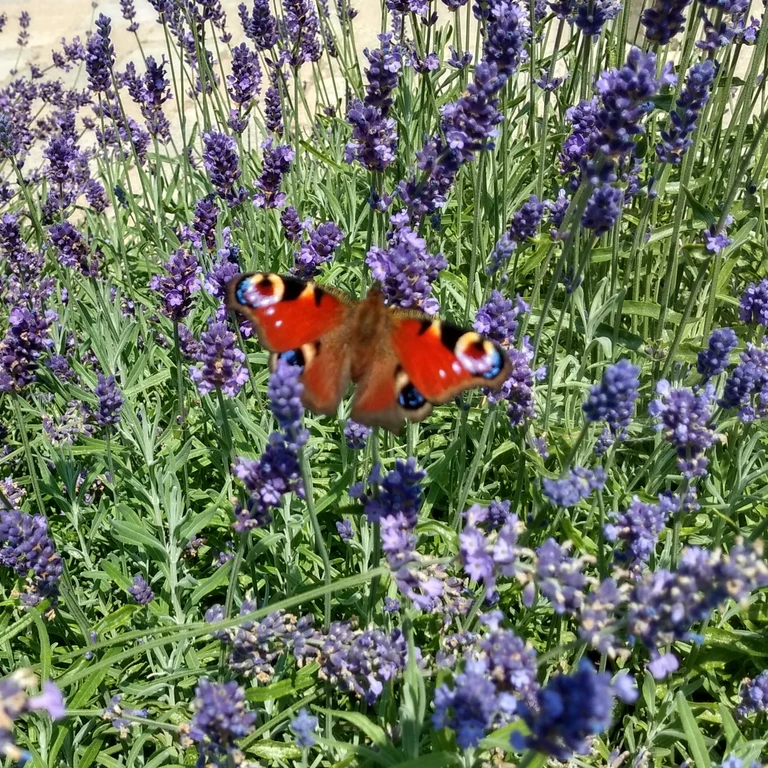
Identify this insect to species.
Aglais io
